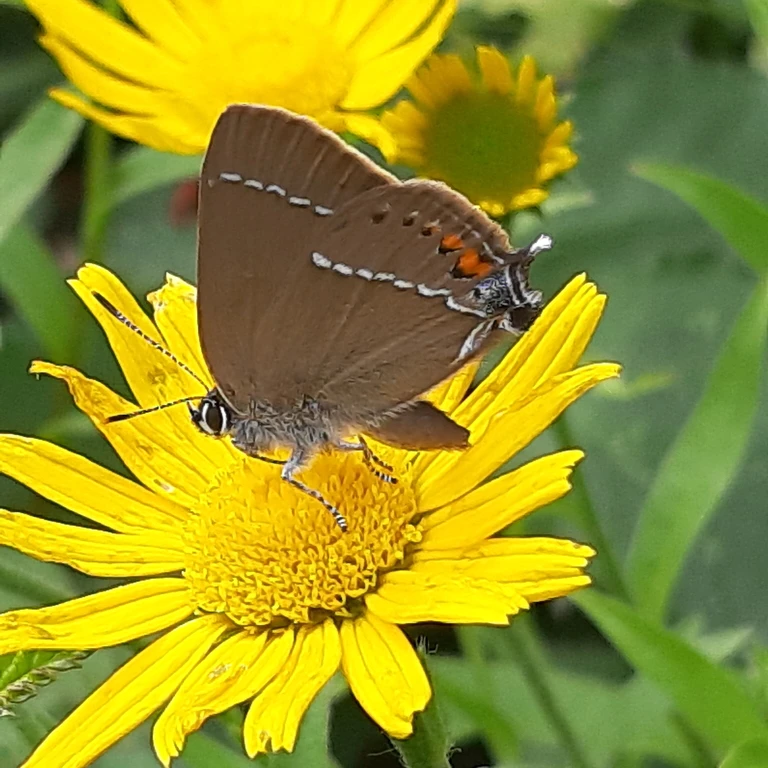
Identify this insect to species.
Satyrium spini (also Tuttiola spini)
